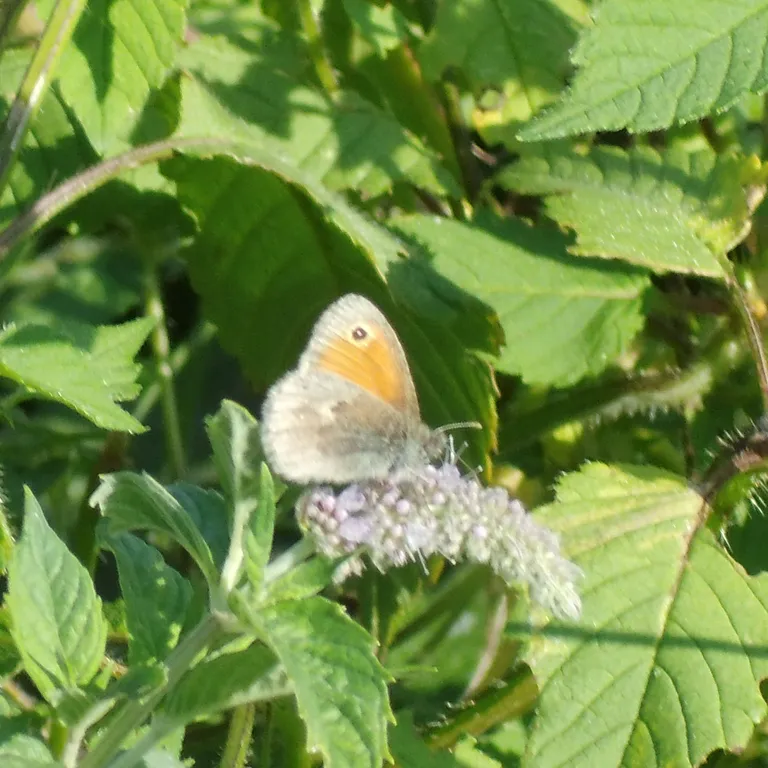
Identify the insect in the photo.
Coenonympha pamphilus
